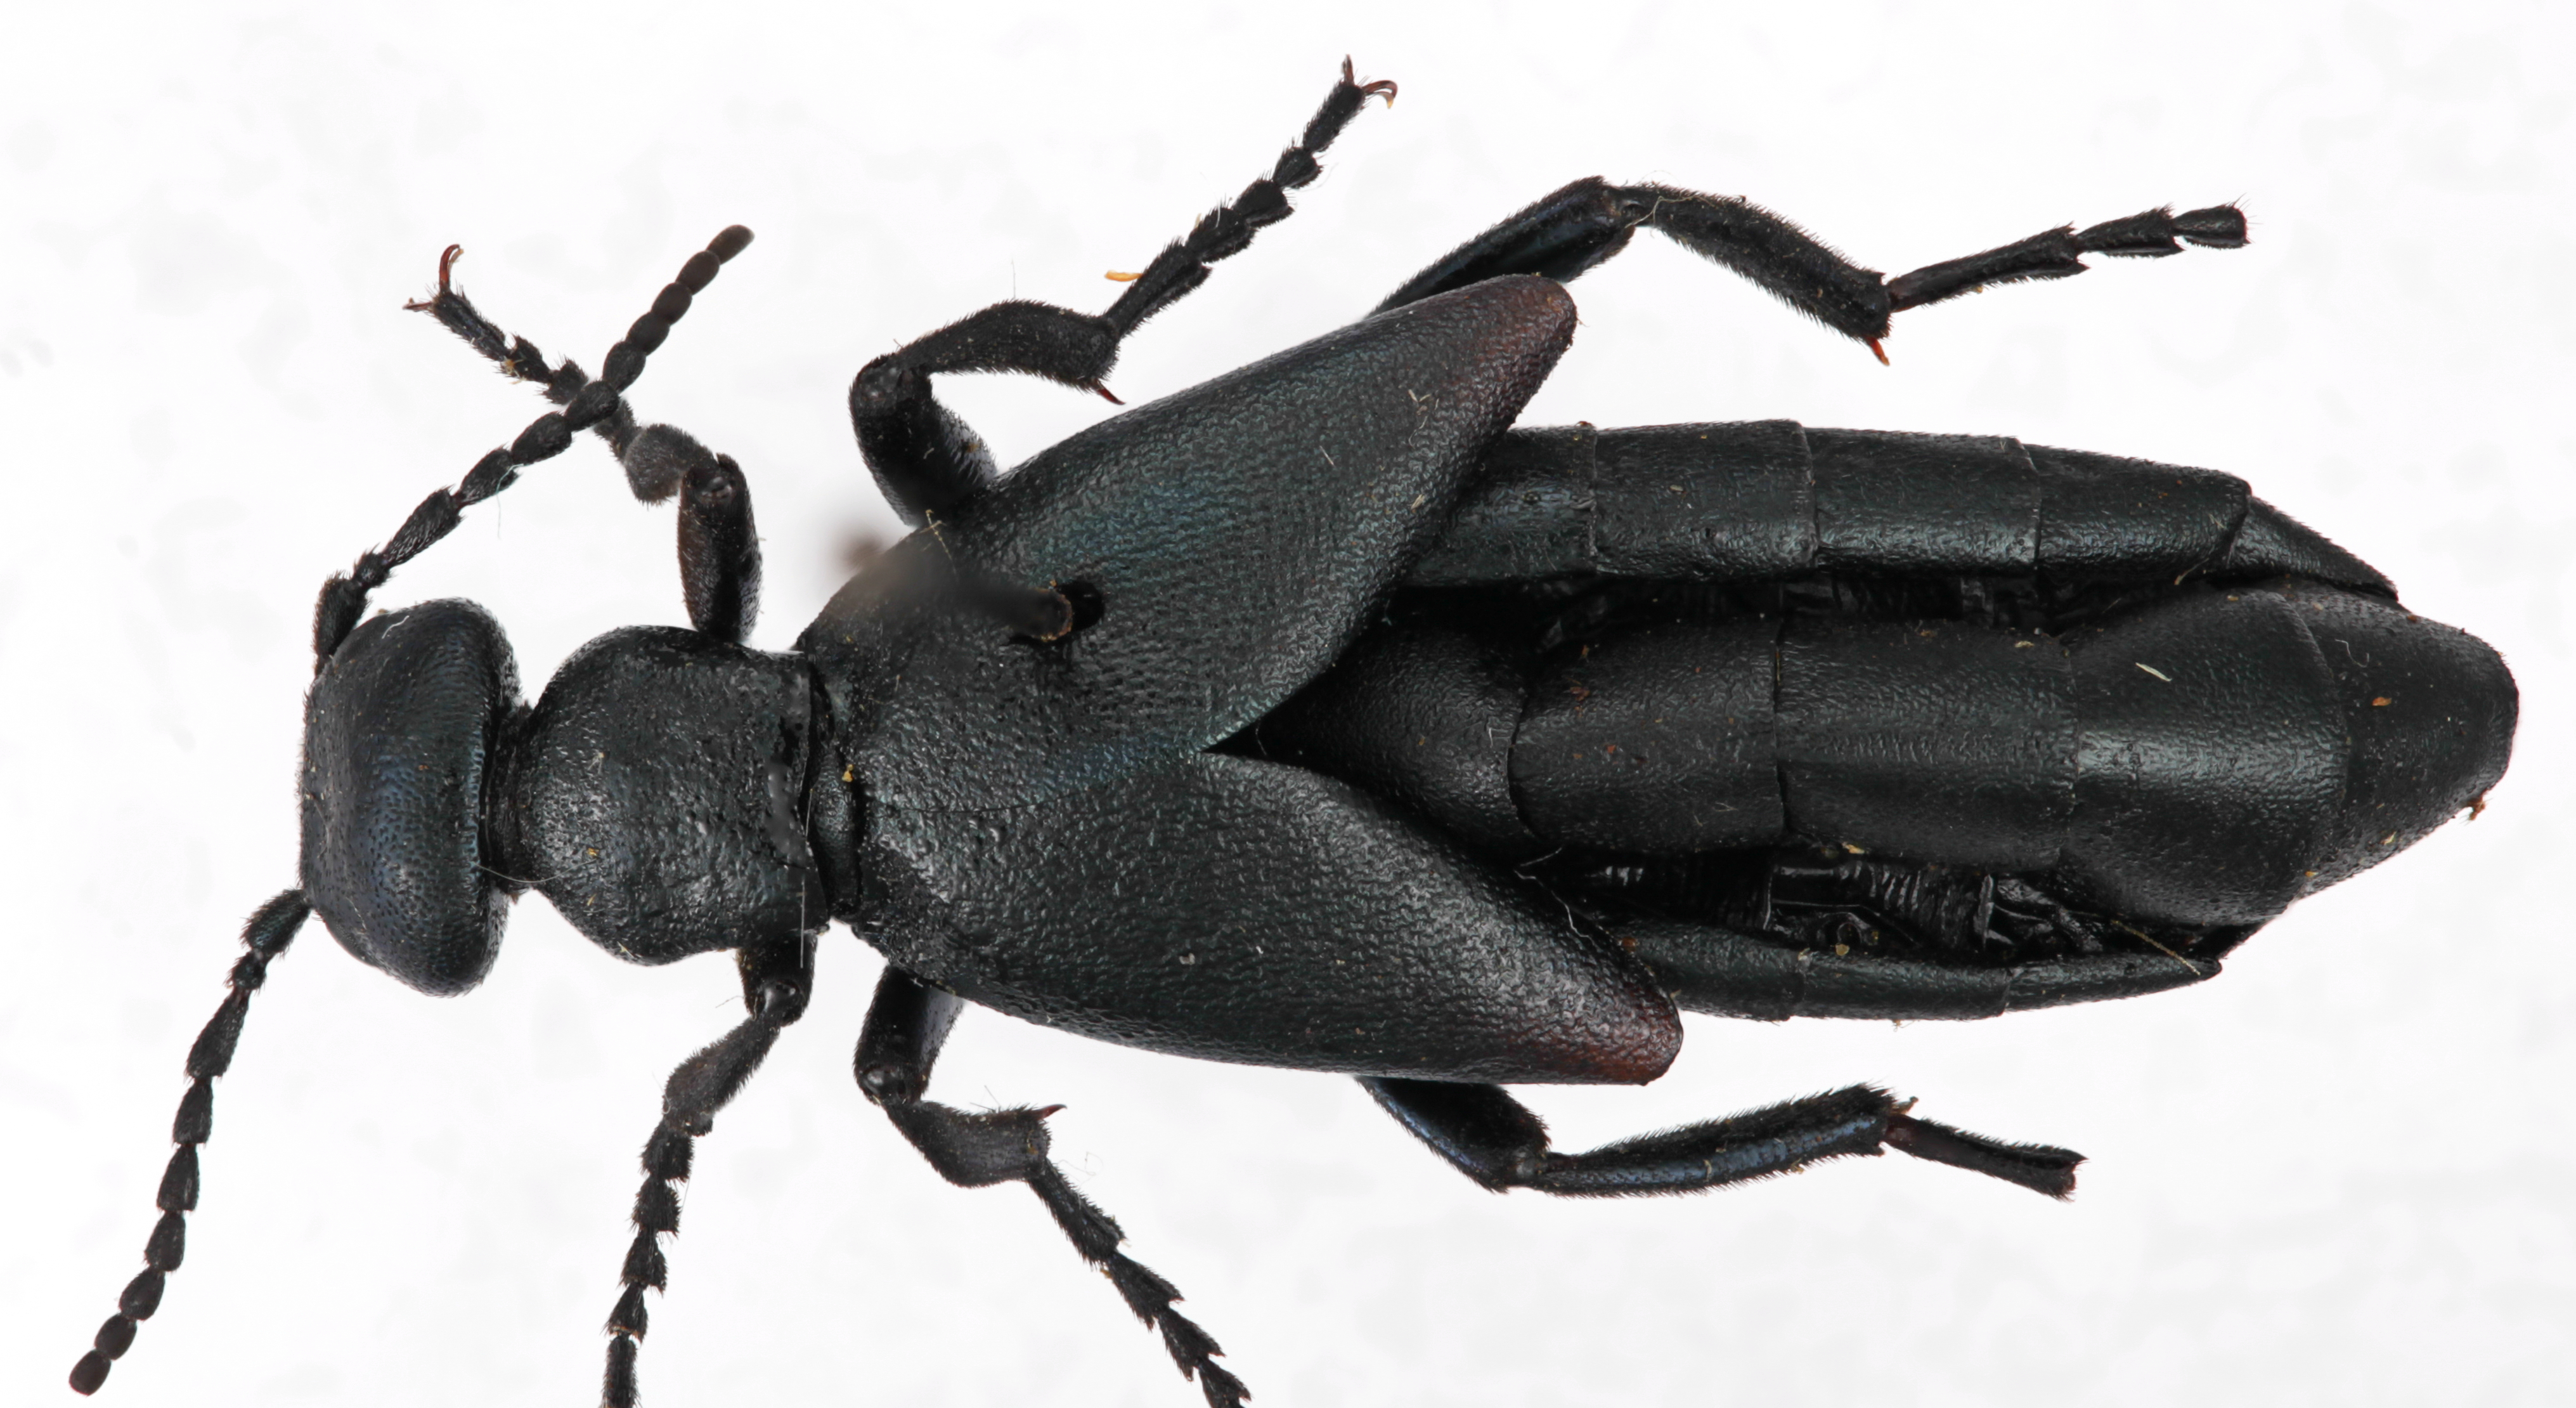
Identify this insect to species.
Meloe americanus
